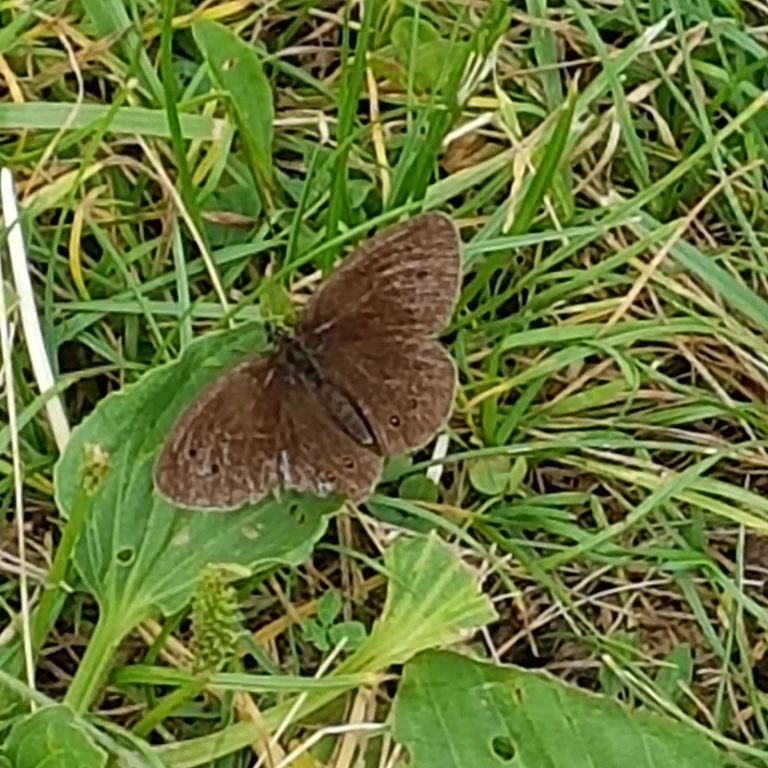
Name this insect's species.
Aphantopus hyperantus
